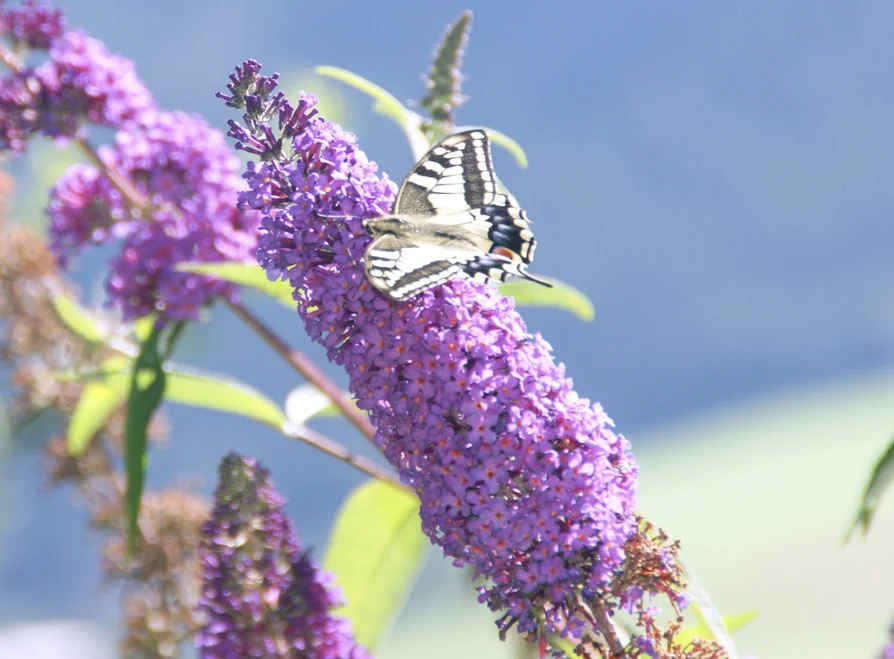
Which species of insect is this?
Papilio machaon
